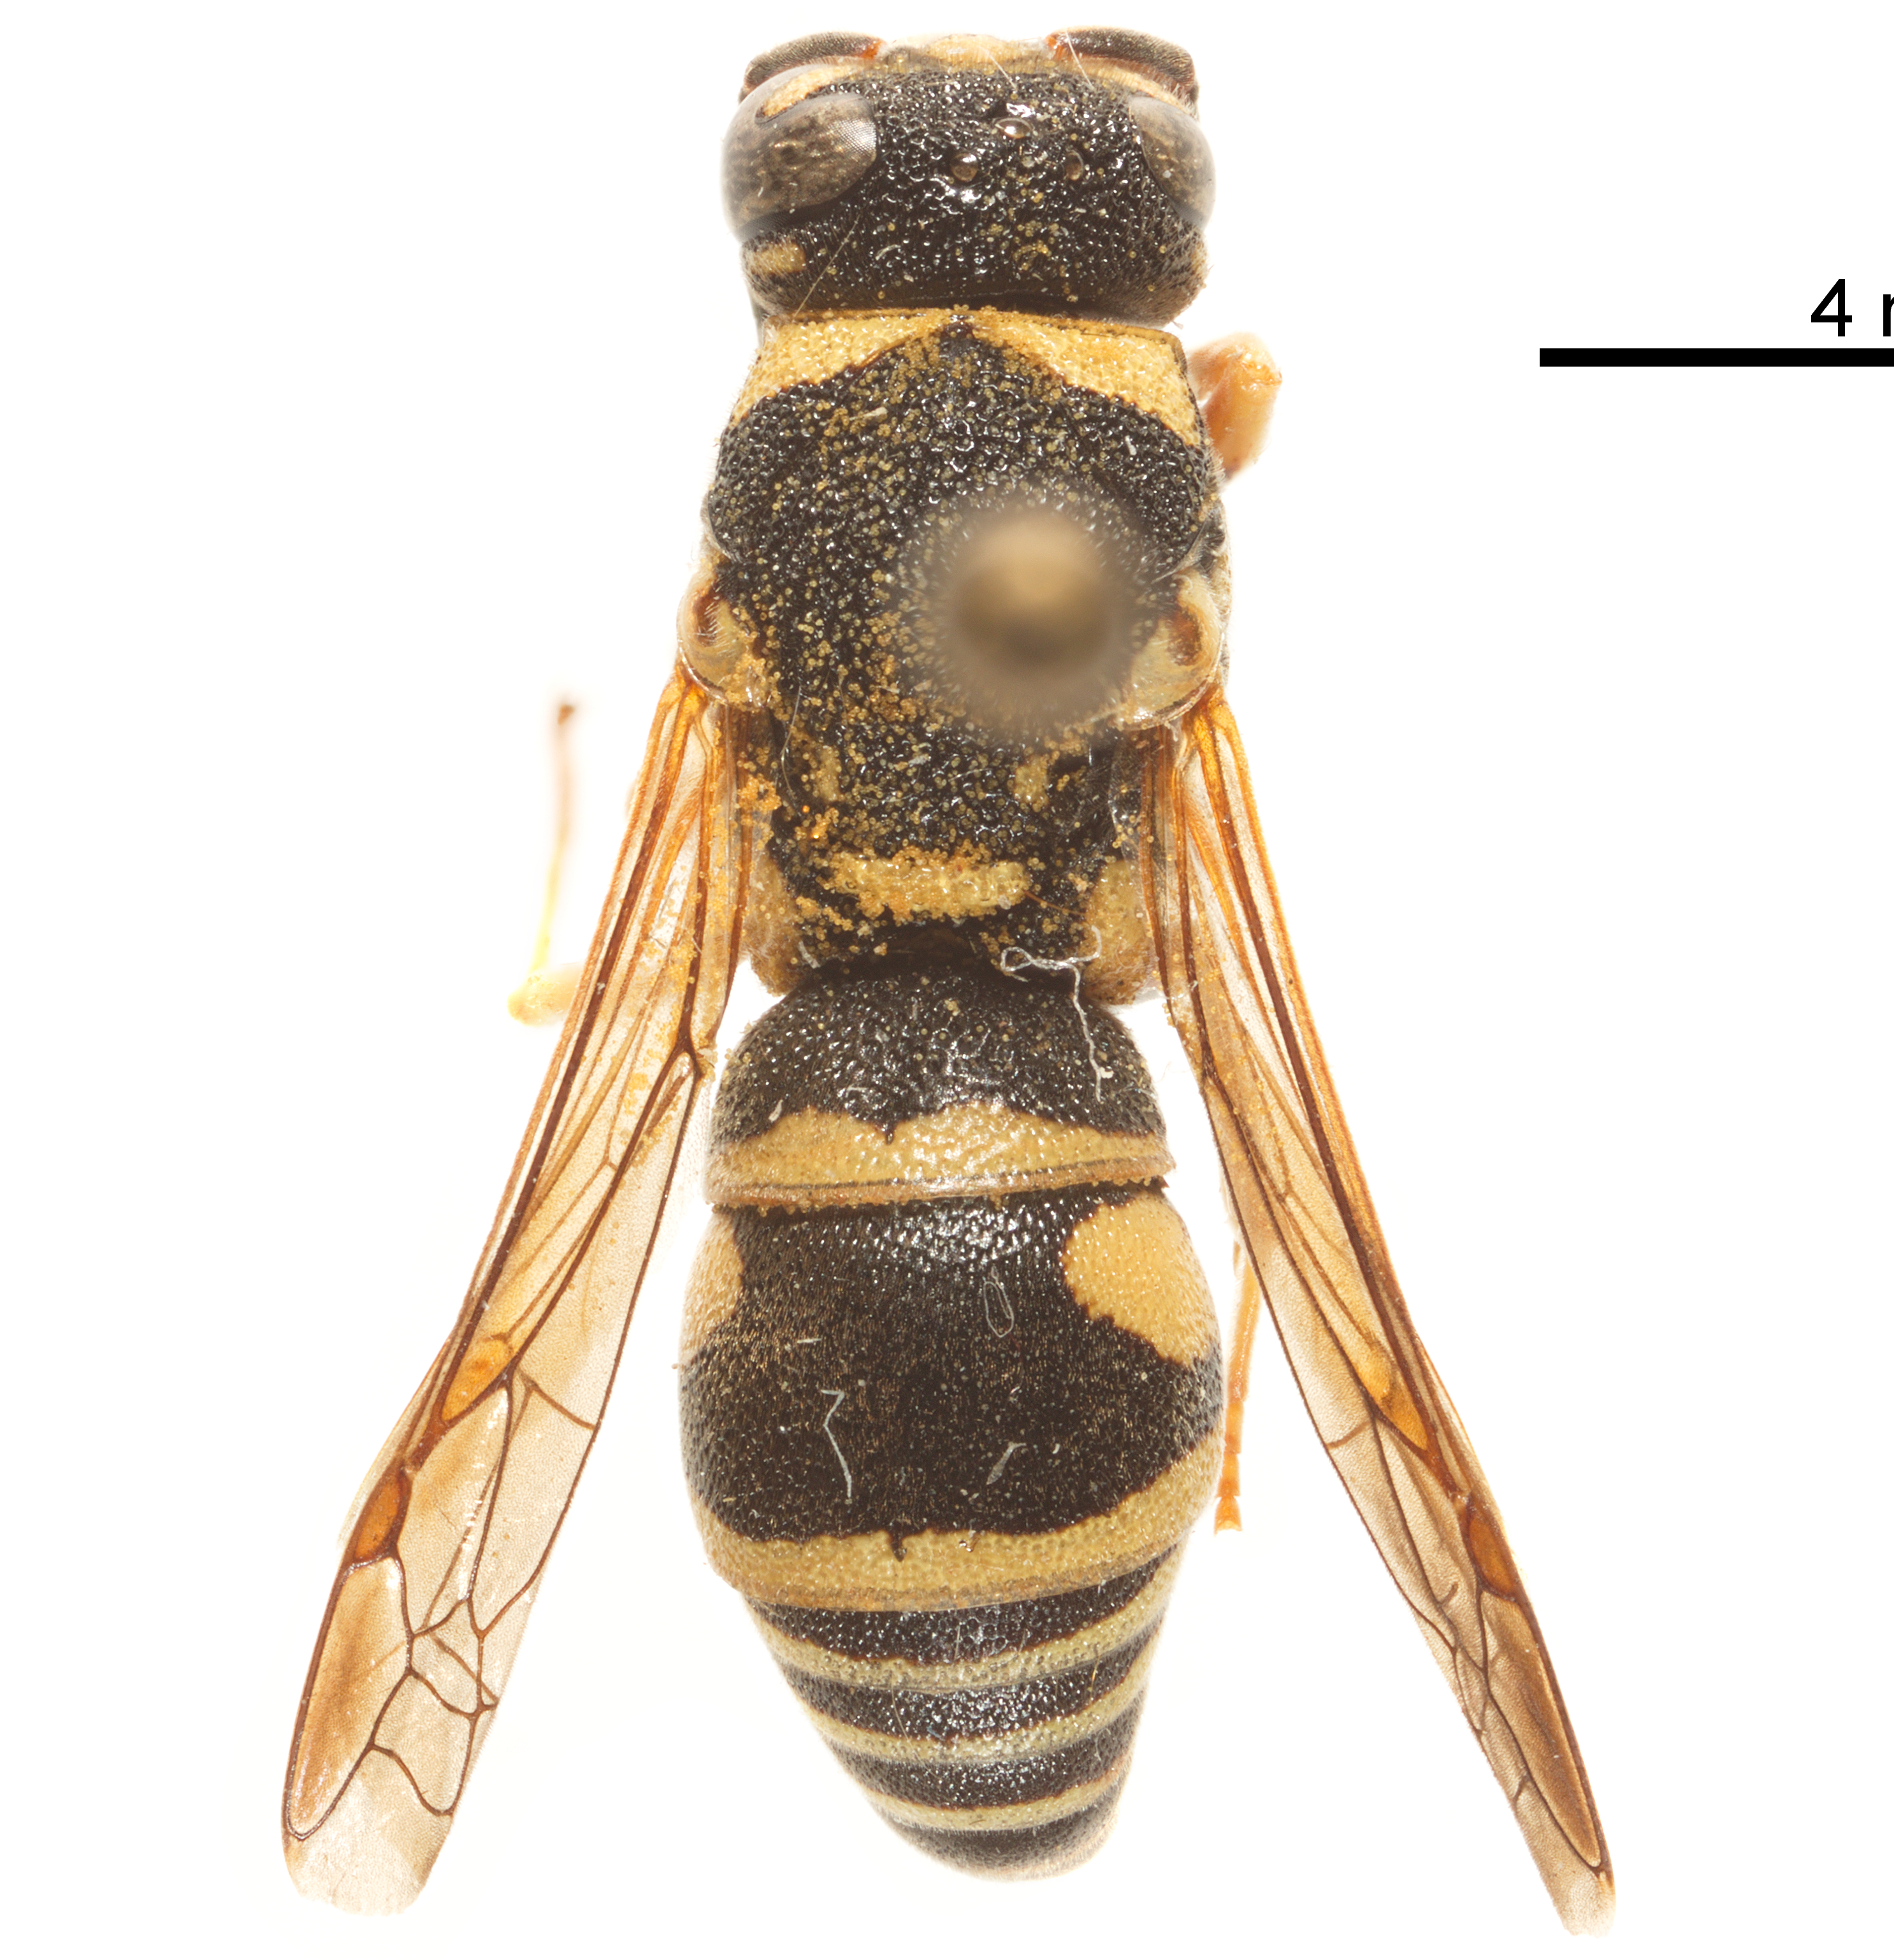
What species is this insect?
Syneuodynerus egregius
